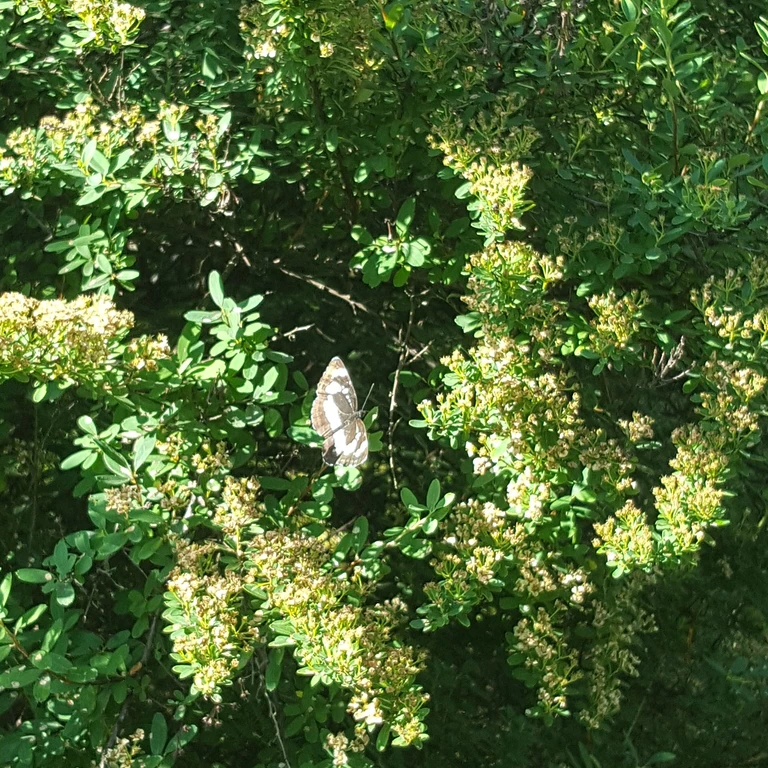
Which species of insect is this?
Neptis rivularis
